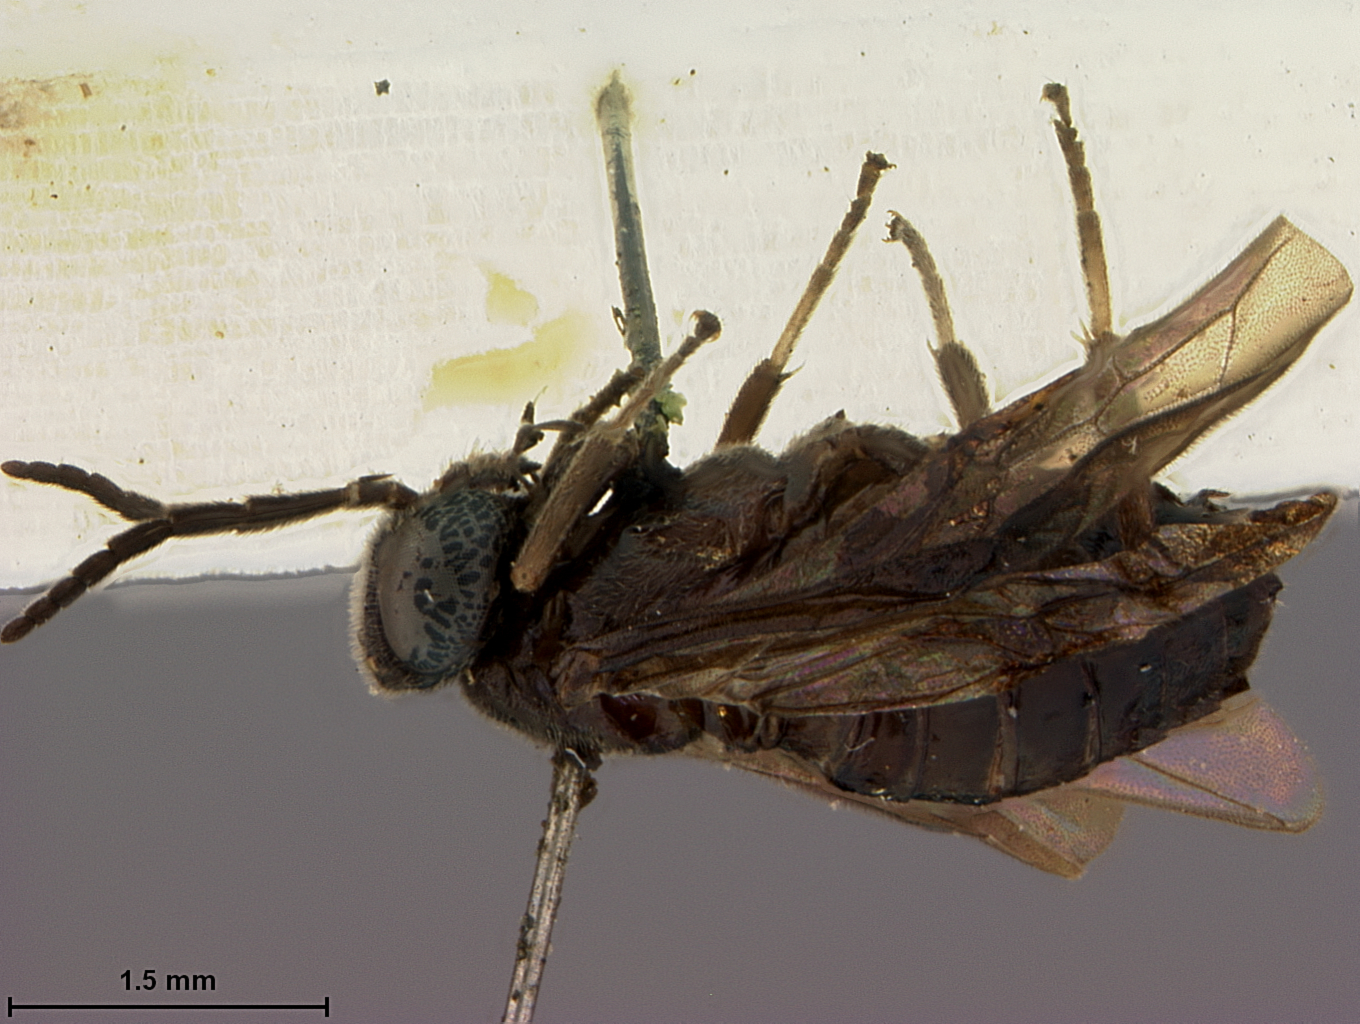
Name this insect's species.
Calantica argentea (also Nesoselandria ceylonensis)
